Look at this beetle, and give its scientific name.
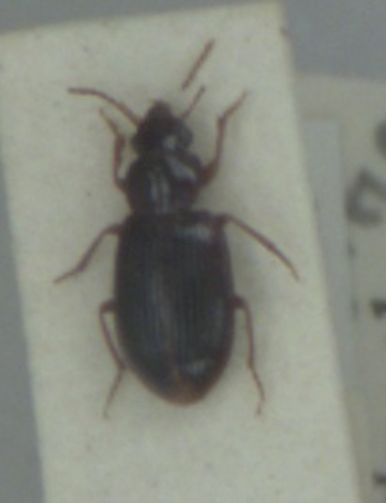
Bradycellus harpalinus
